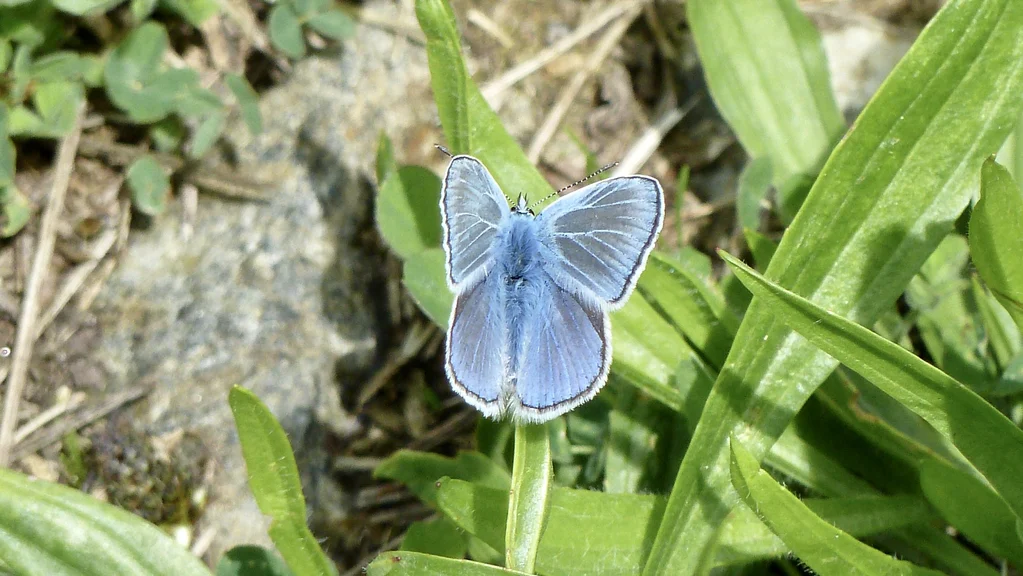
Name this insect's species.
Polyommatus icarus
